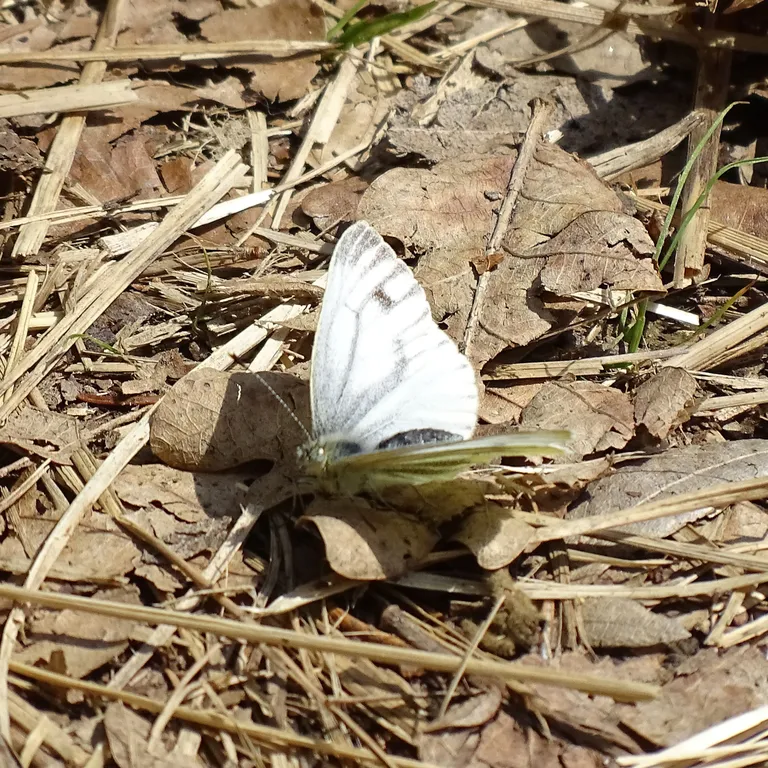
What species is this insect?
Pieris napi
